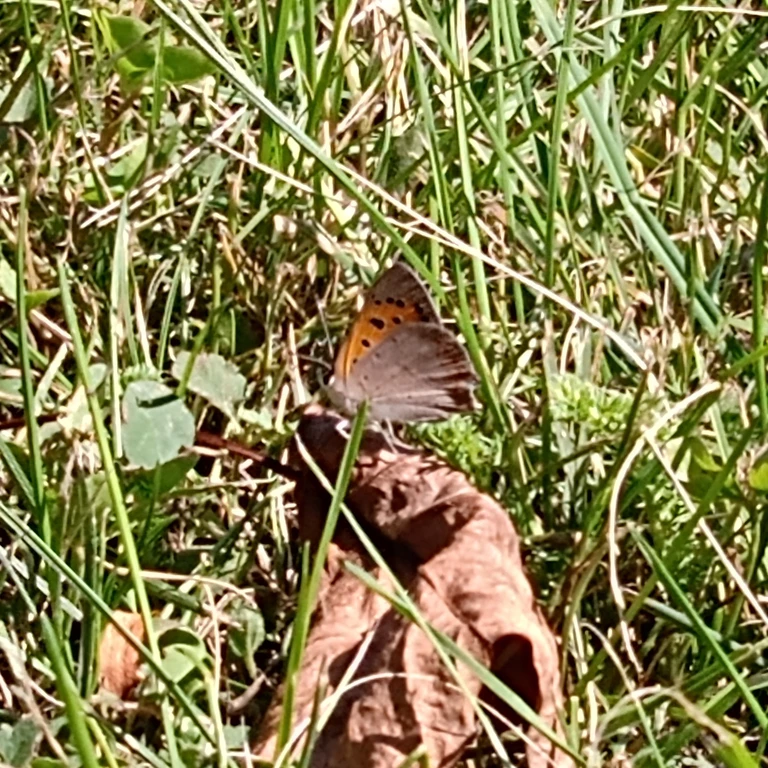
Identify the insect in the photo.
Lycaena phlaeas
